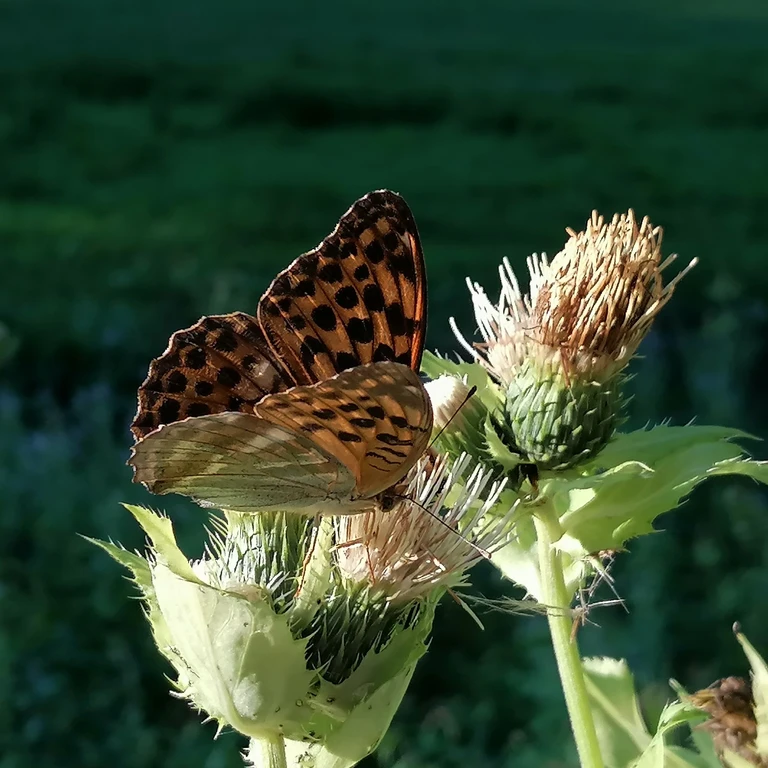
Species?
Argynnis paphia
